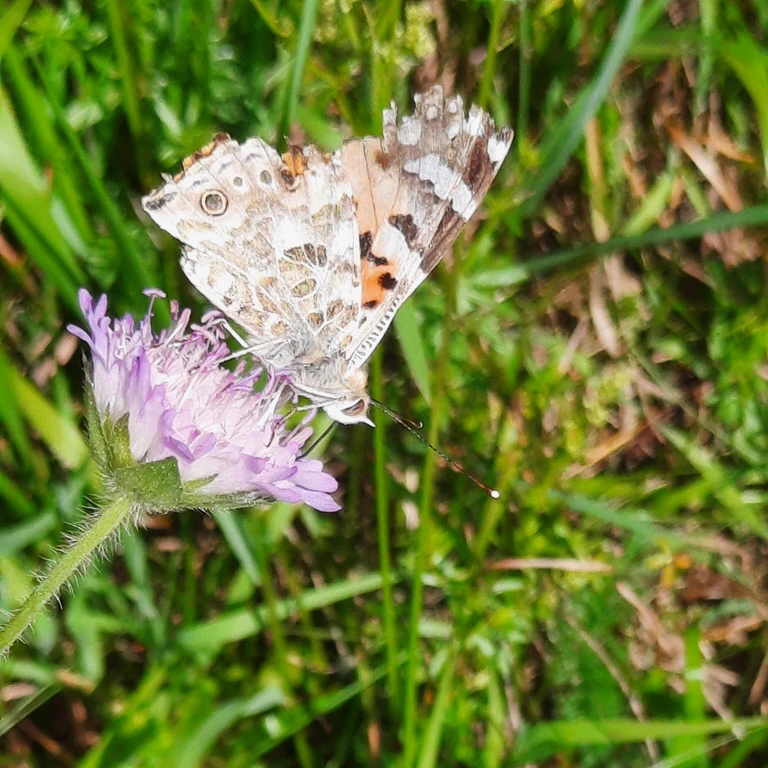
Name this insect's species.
Vanessa cardui
